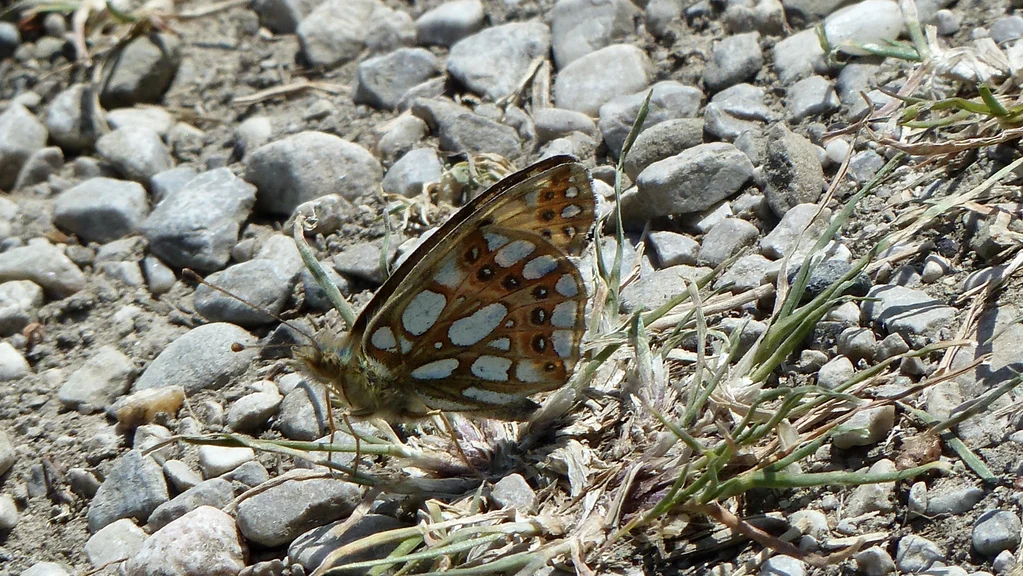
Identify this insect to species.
Issoria lathonia
